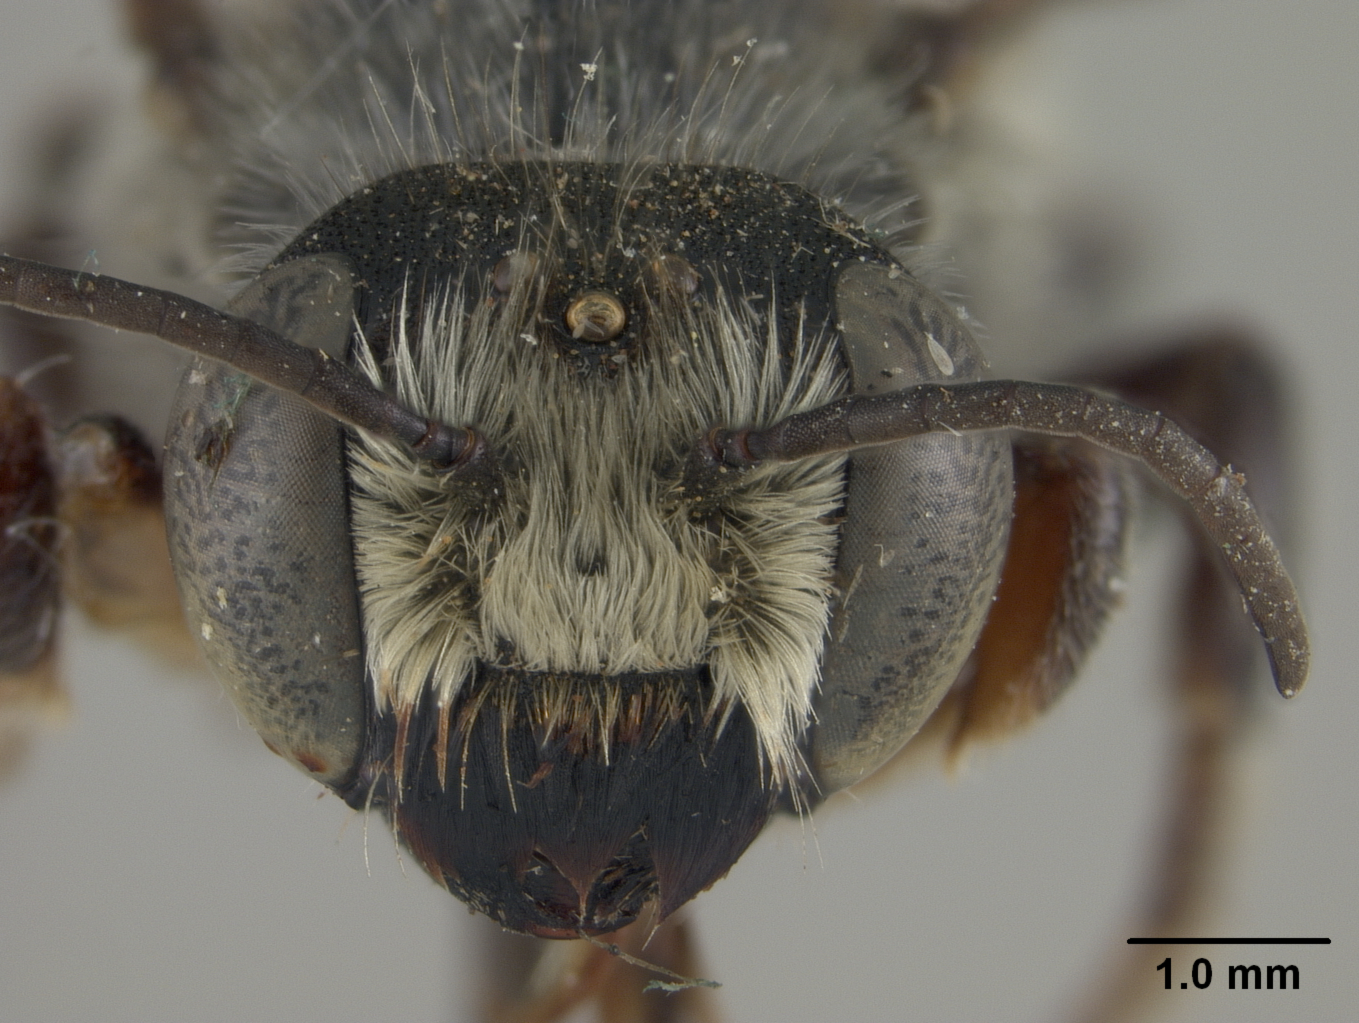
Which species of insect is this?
Megachile alopecura
